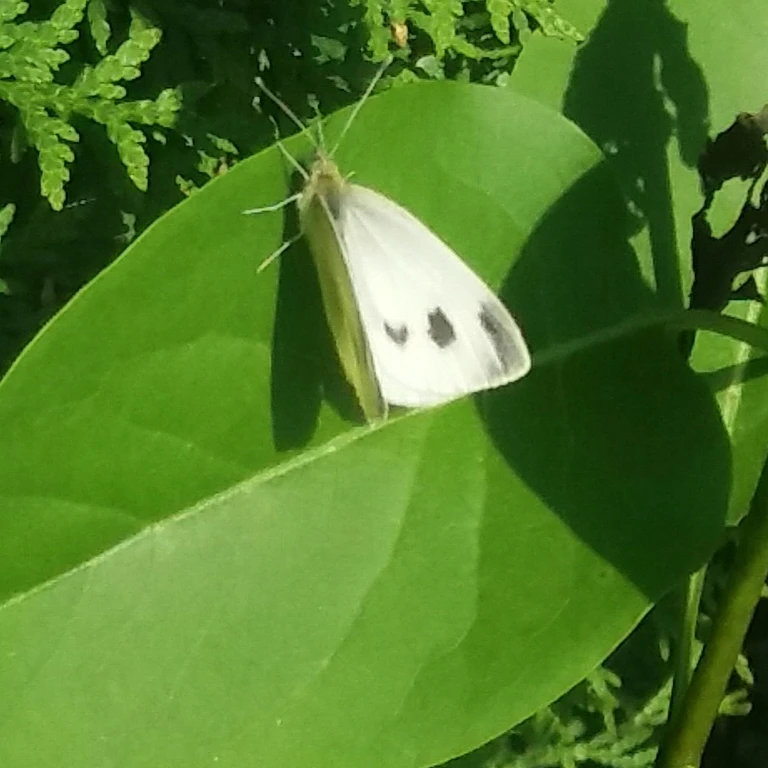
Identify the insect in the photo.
Pieris rapae
